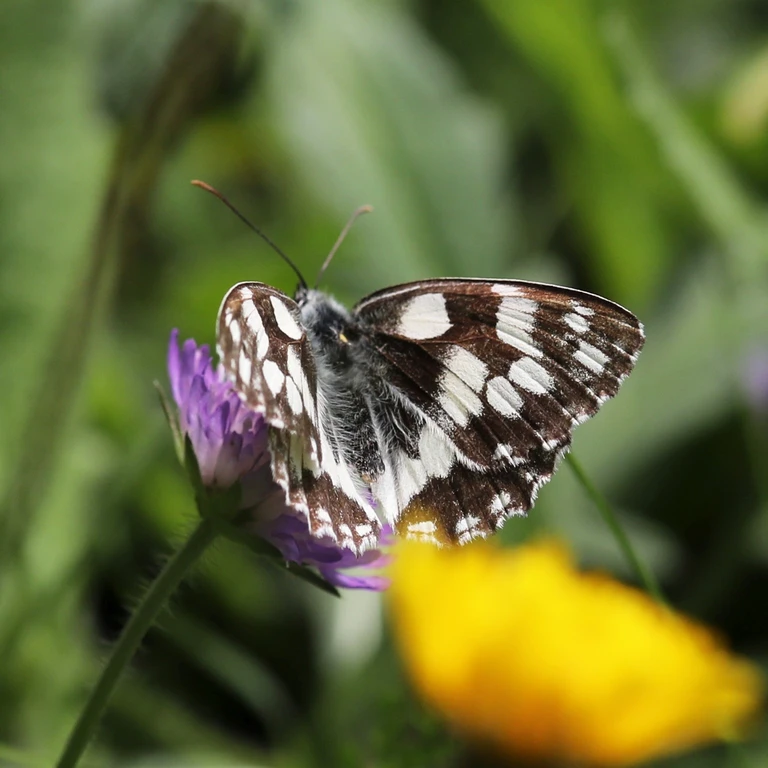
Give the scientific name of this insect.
Melanargia galathea
